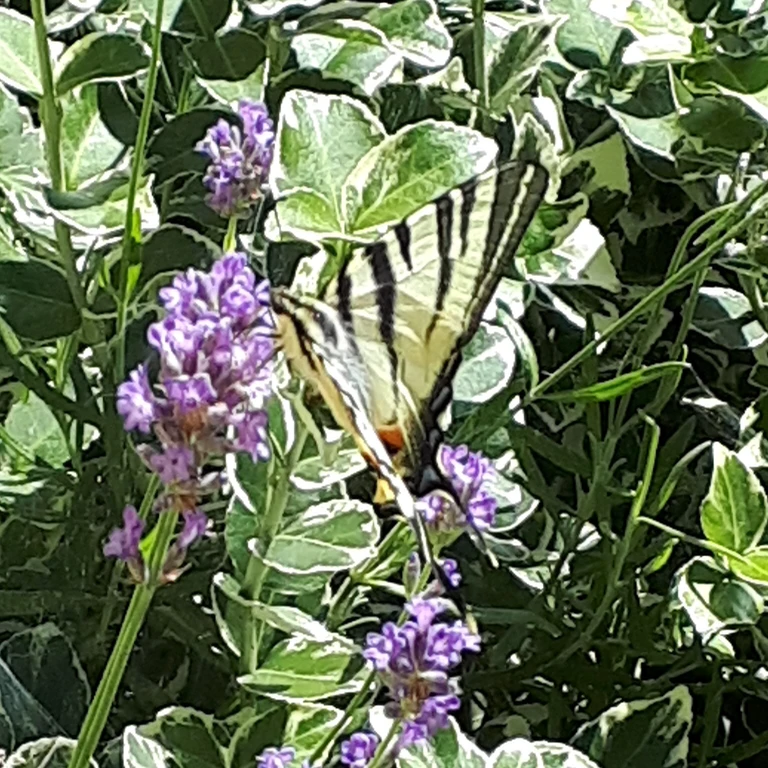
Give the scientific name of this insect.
Iphiclides podalirius
